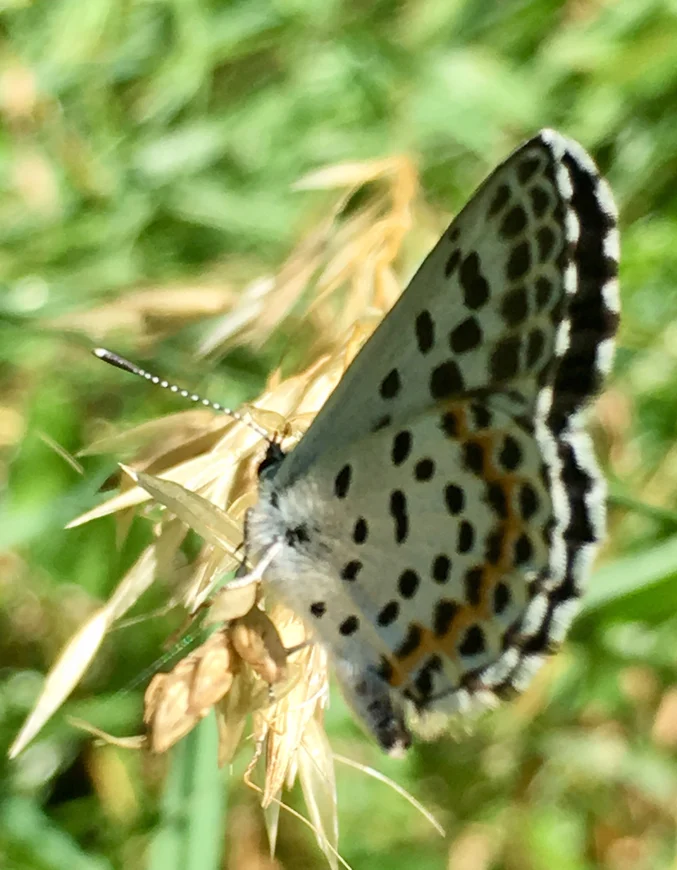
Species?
Scolitantides orion
